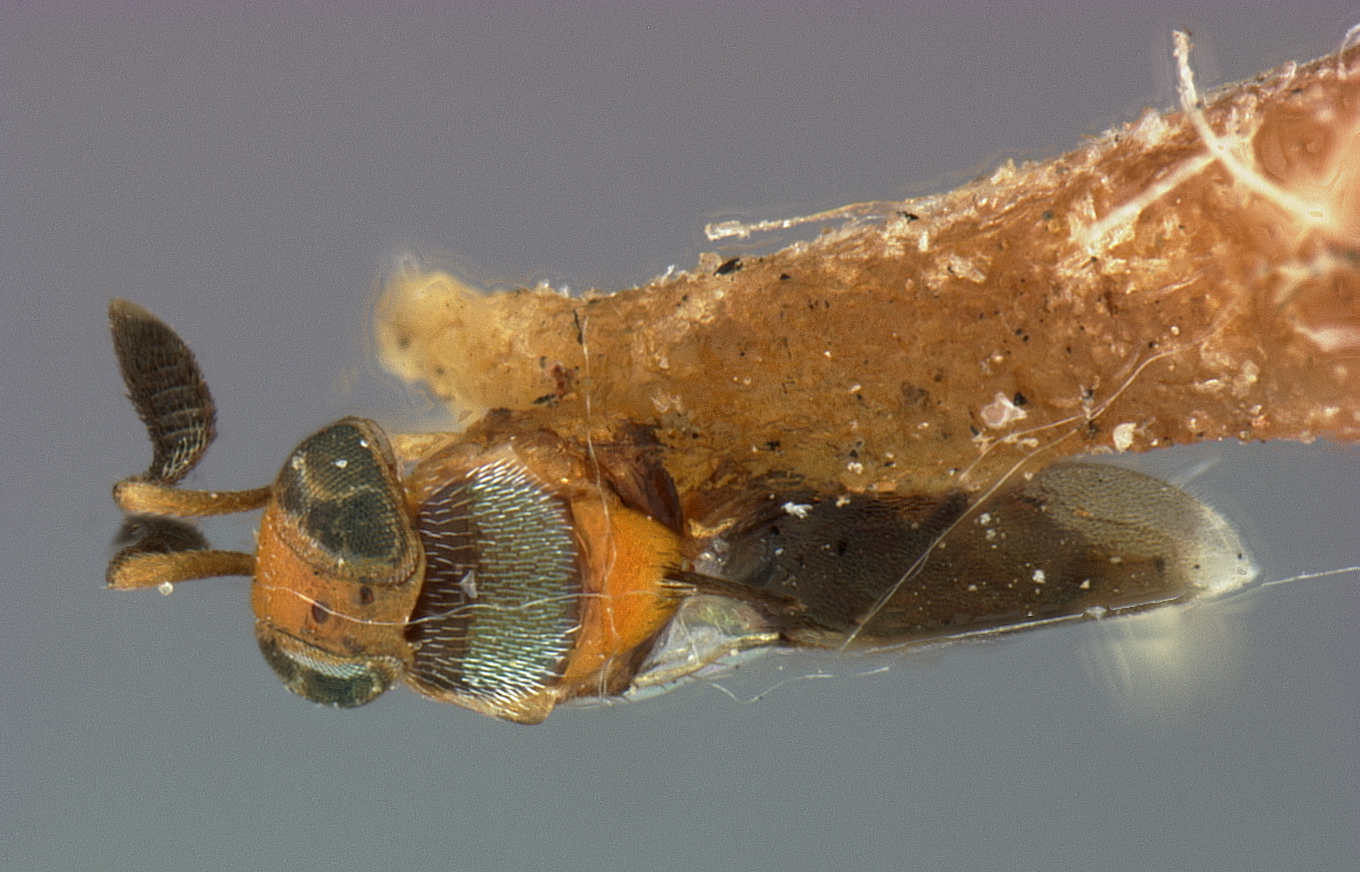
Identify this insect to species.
Chryspophagus compressicornis
